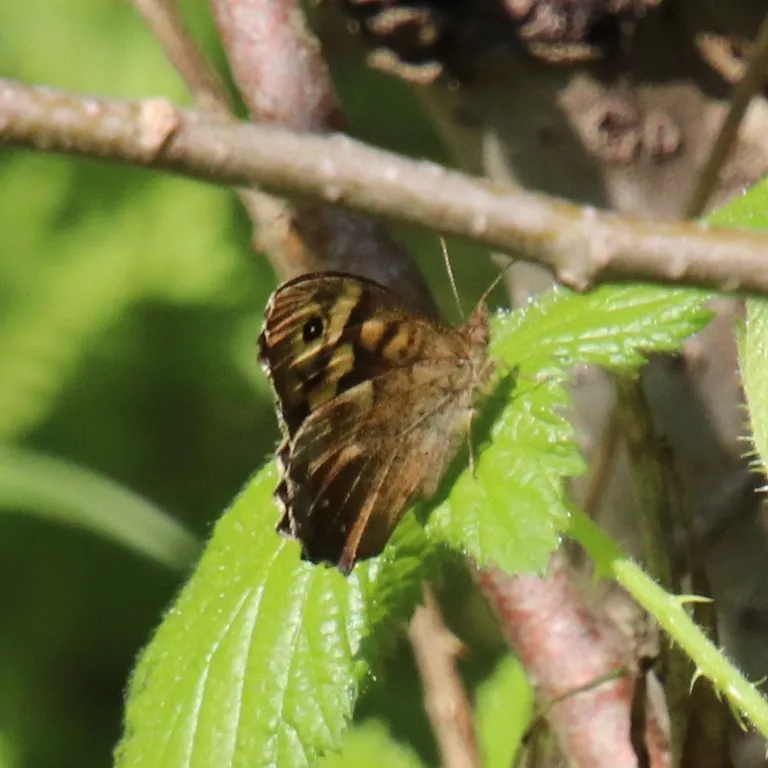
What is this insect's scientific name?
Pararge aegeria
